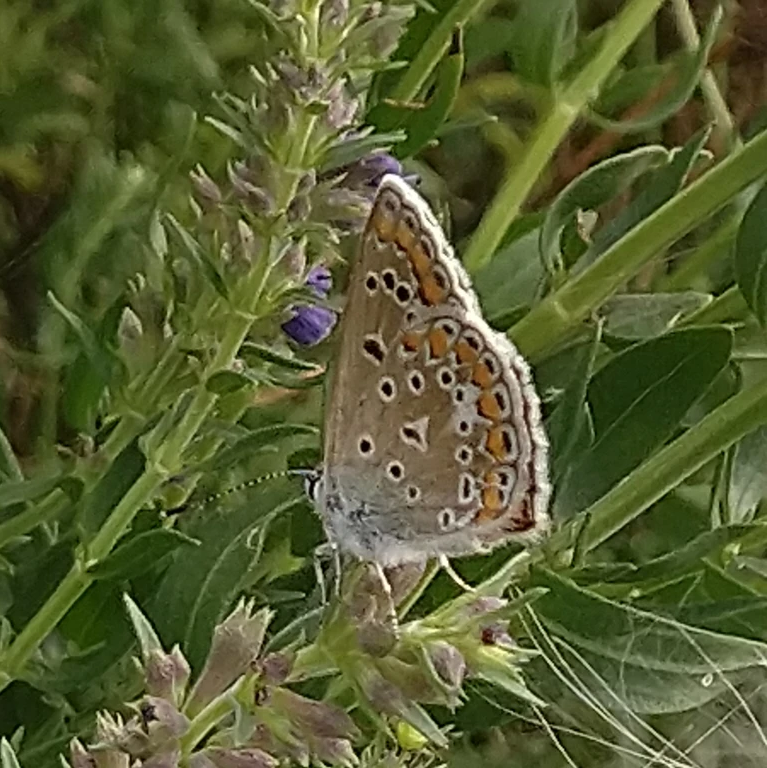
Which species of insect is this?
Polyommatus icarus
